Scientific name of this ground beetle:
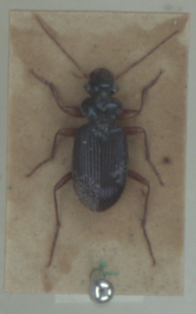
Leistus fulvibarbis
